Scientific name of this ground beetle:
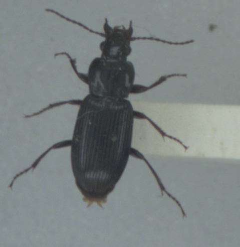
Pterostichus gracilis
